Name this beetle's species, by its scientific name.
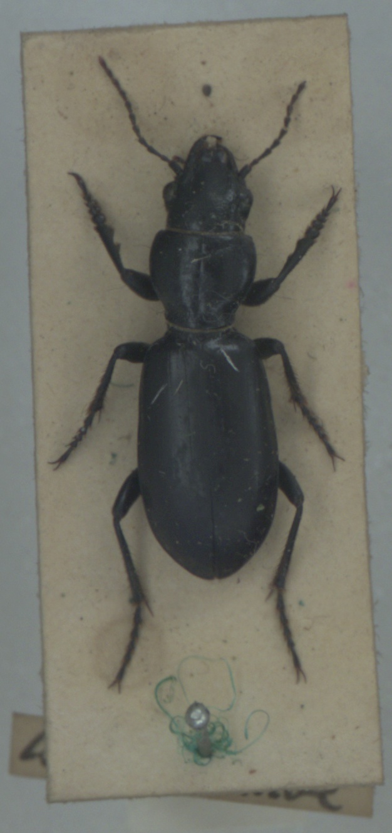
Broscus cephalotes
